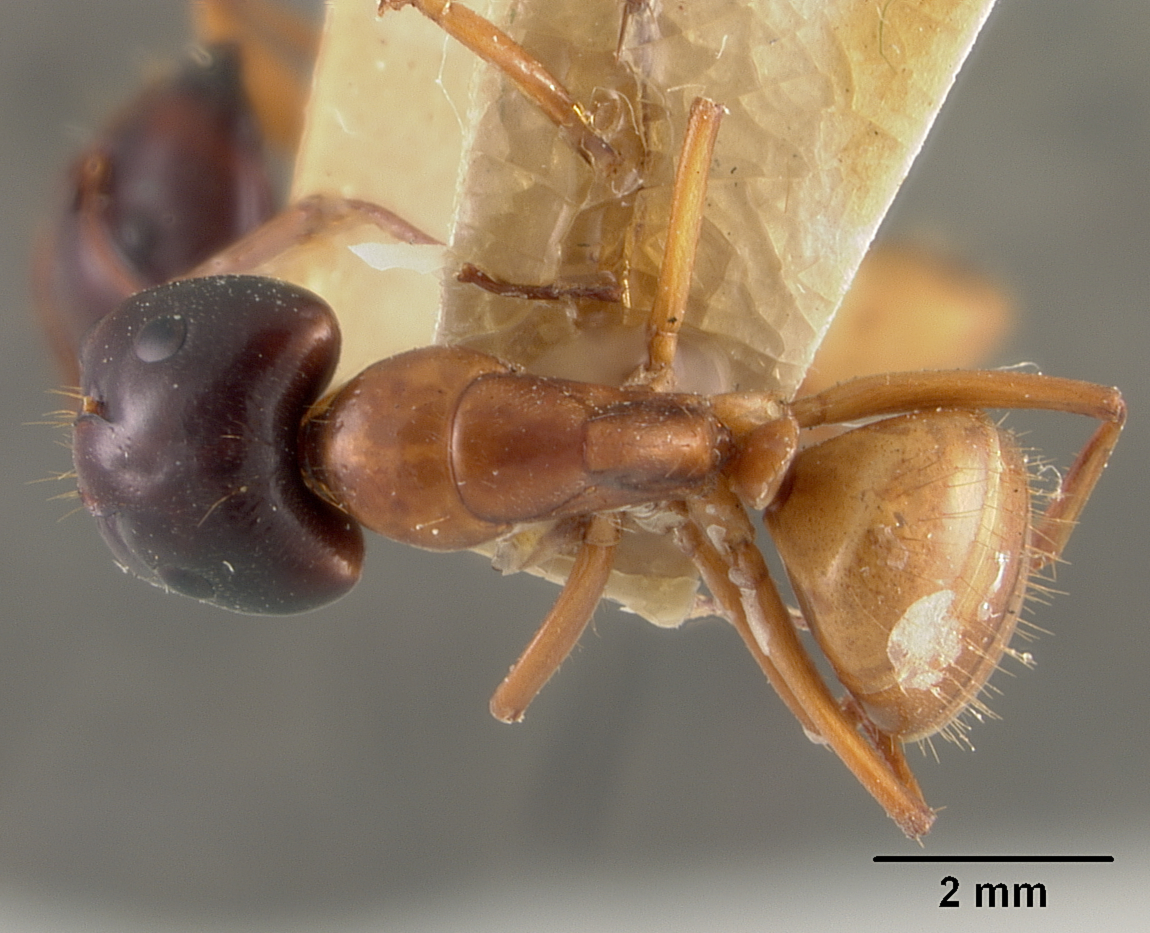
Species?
Camponotus maculatus
